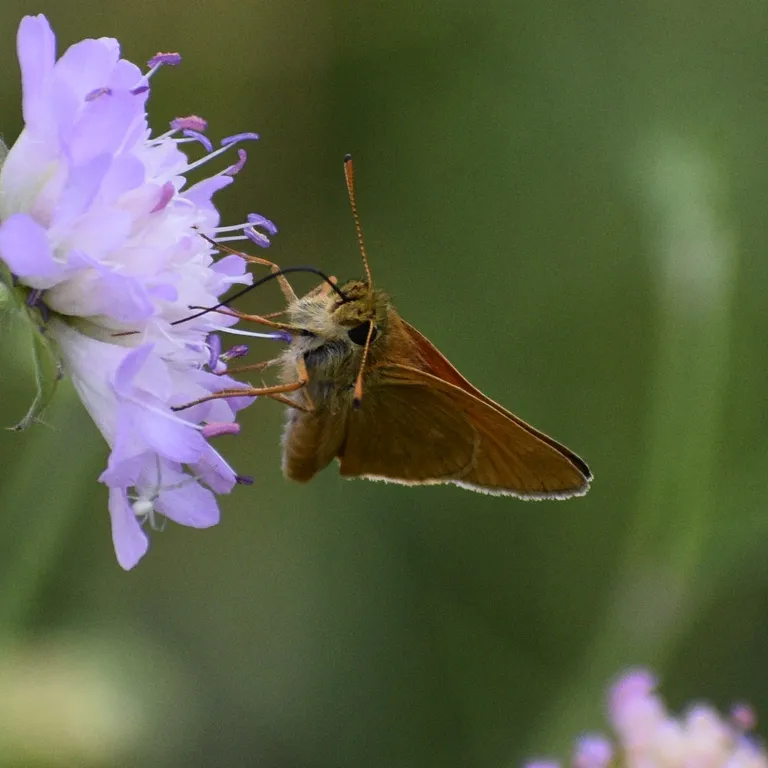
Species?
Ochlodes sylvanus (also Ochlodes venata)
